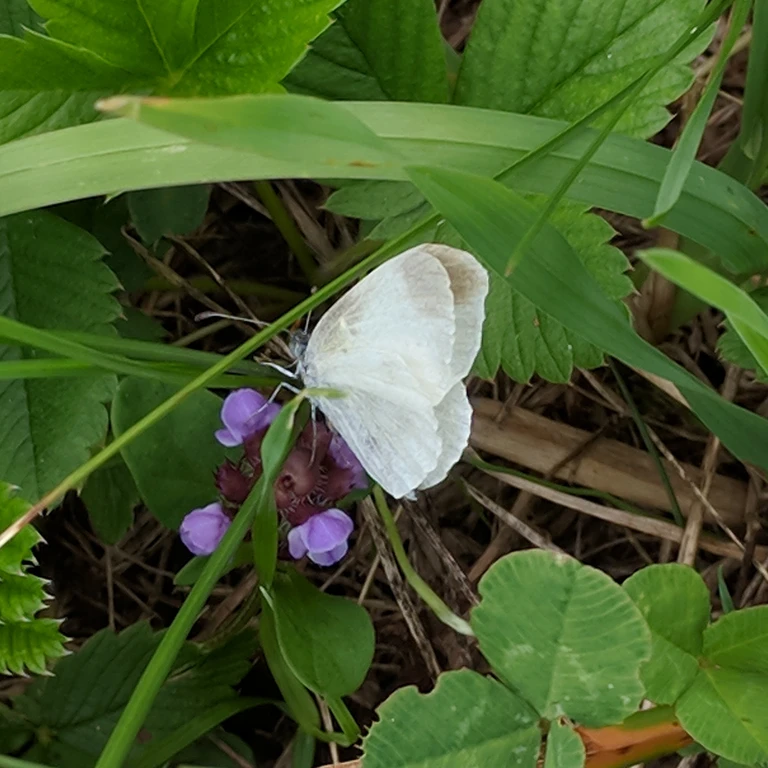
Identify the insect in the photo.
Leptidea sinapis/juvernica
